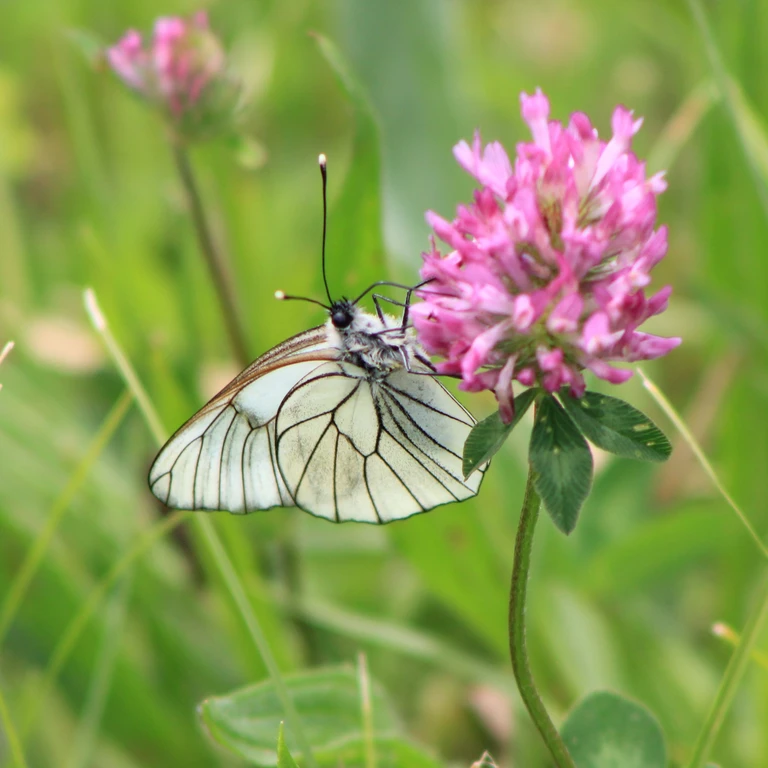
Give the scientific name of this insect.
Aporia crataegi
